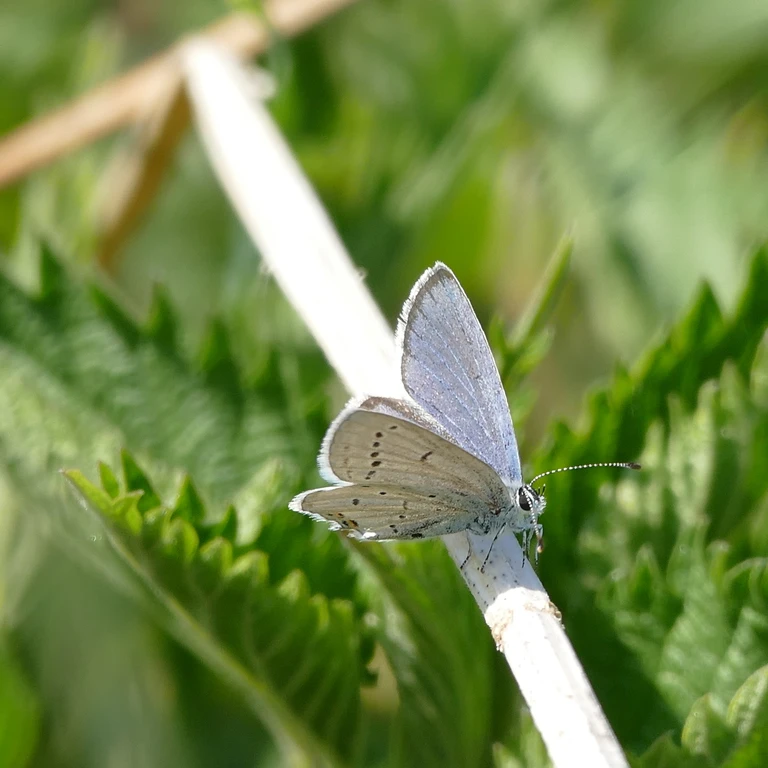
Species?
Cupido argiades (also Elkalyce argiades)
